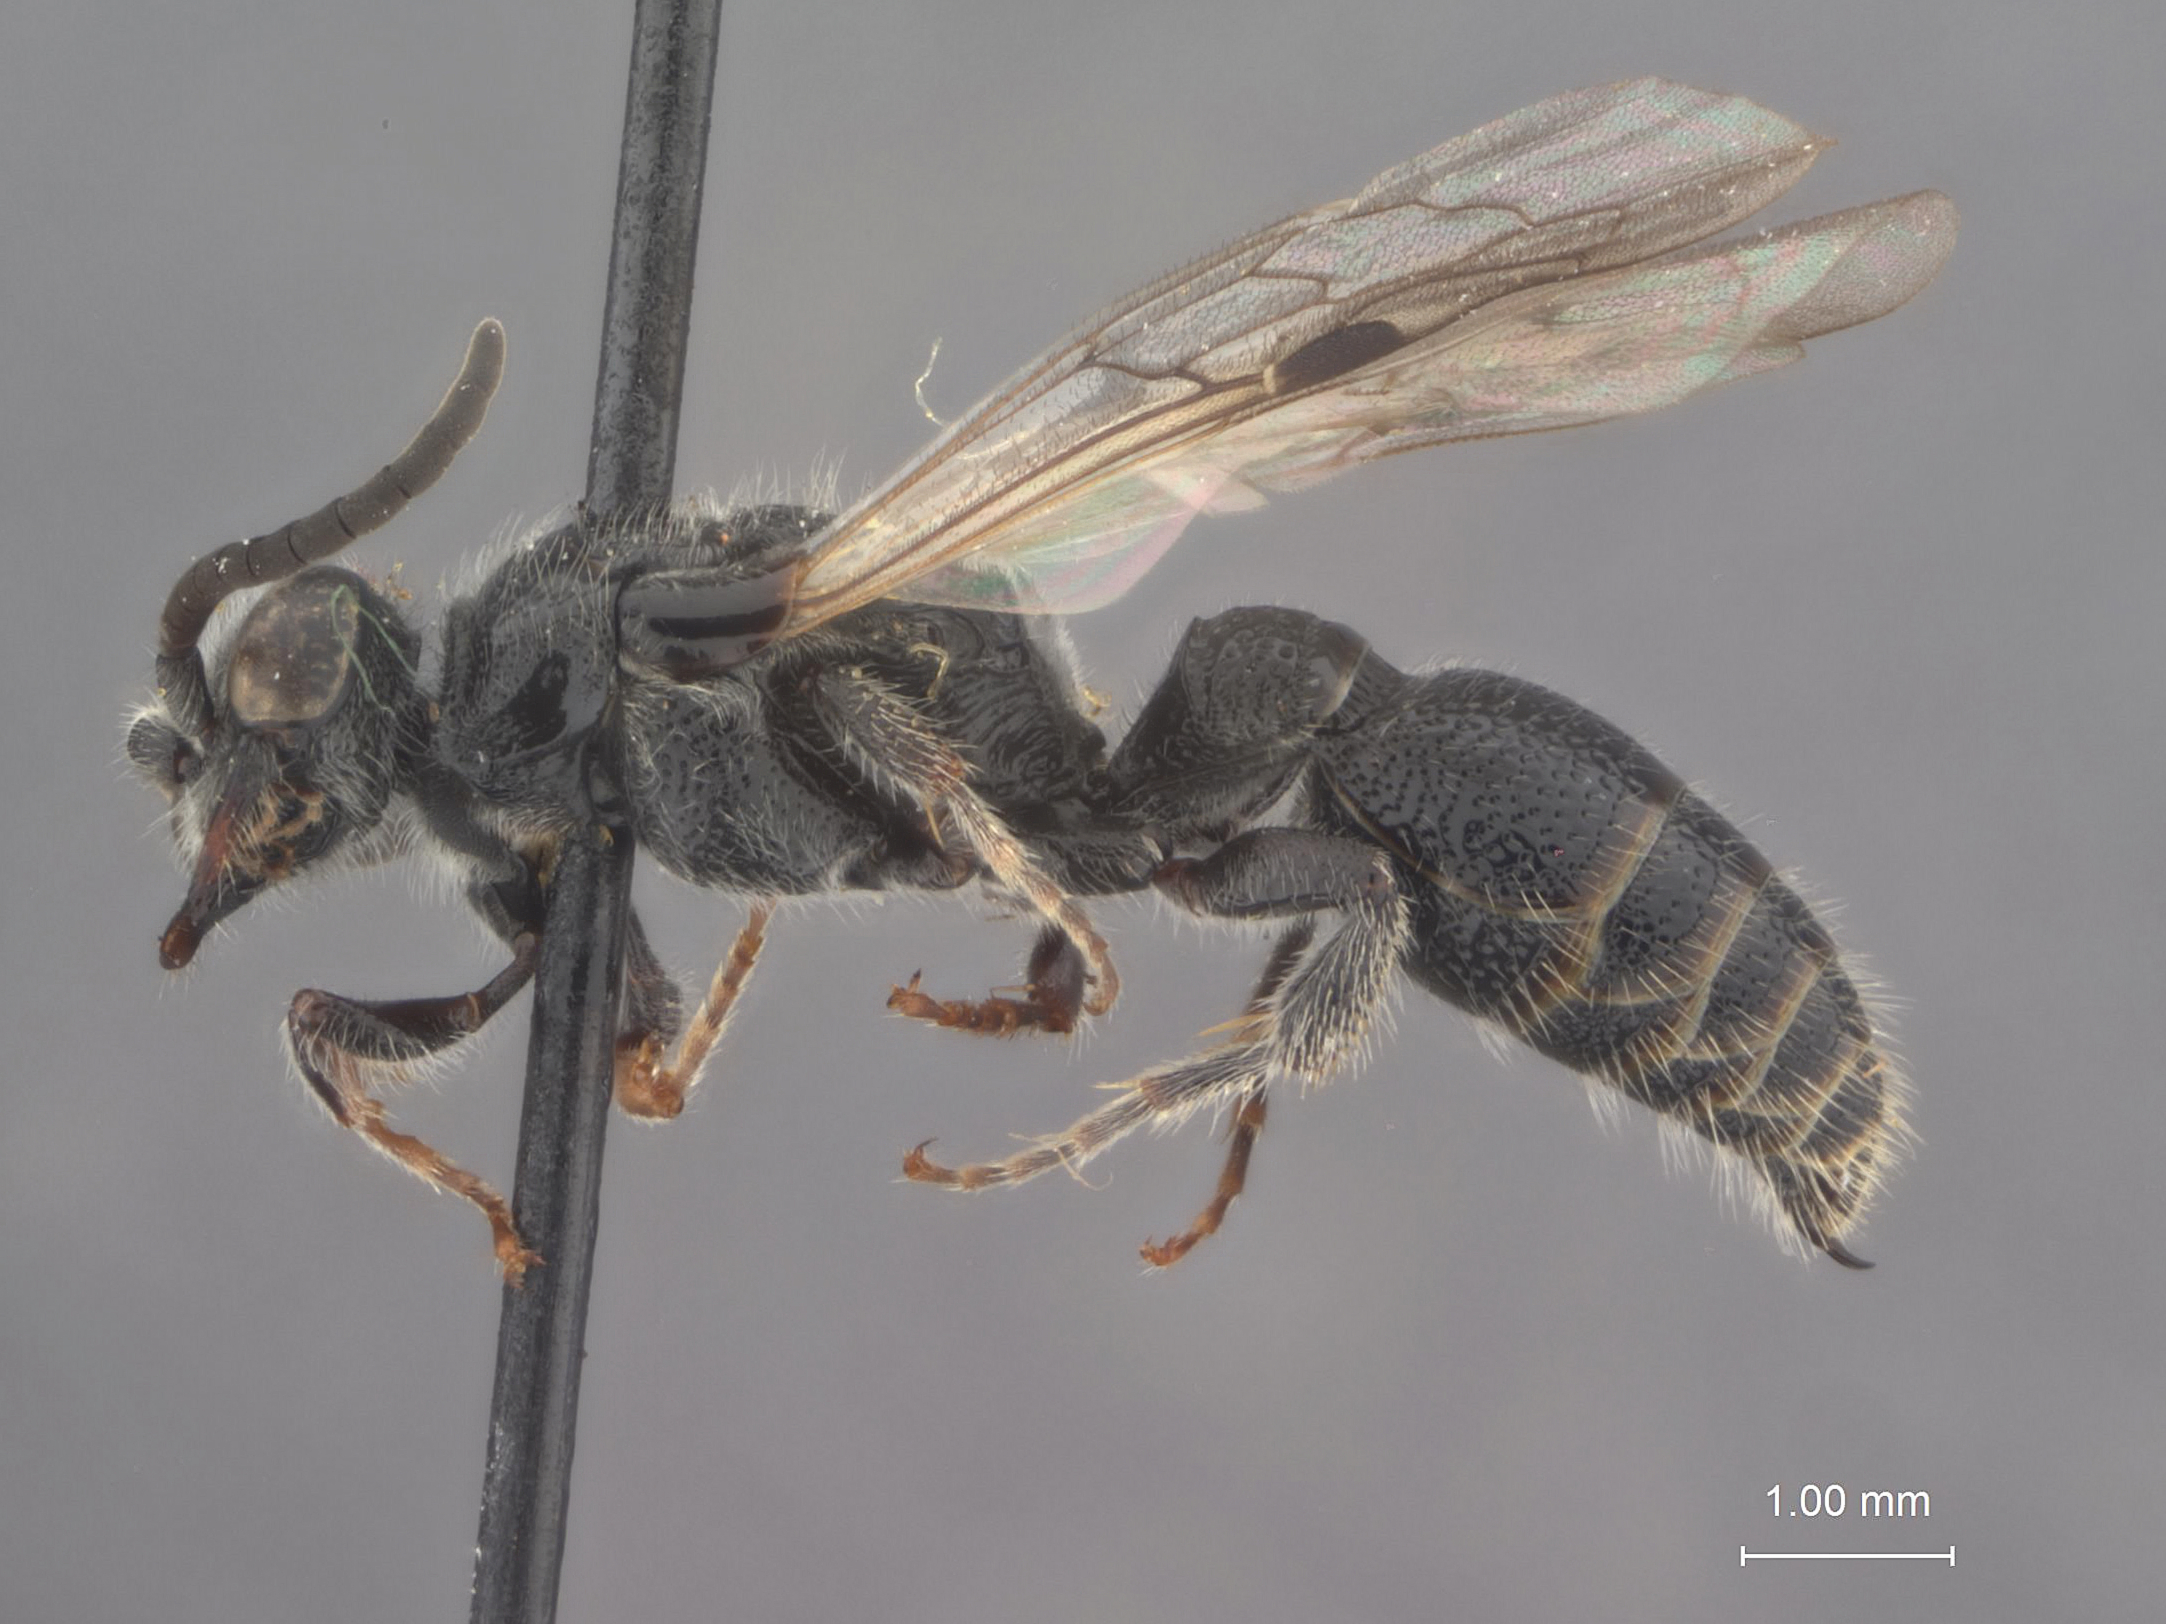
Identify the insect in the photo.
Krombeinia evansi
